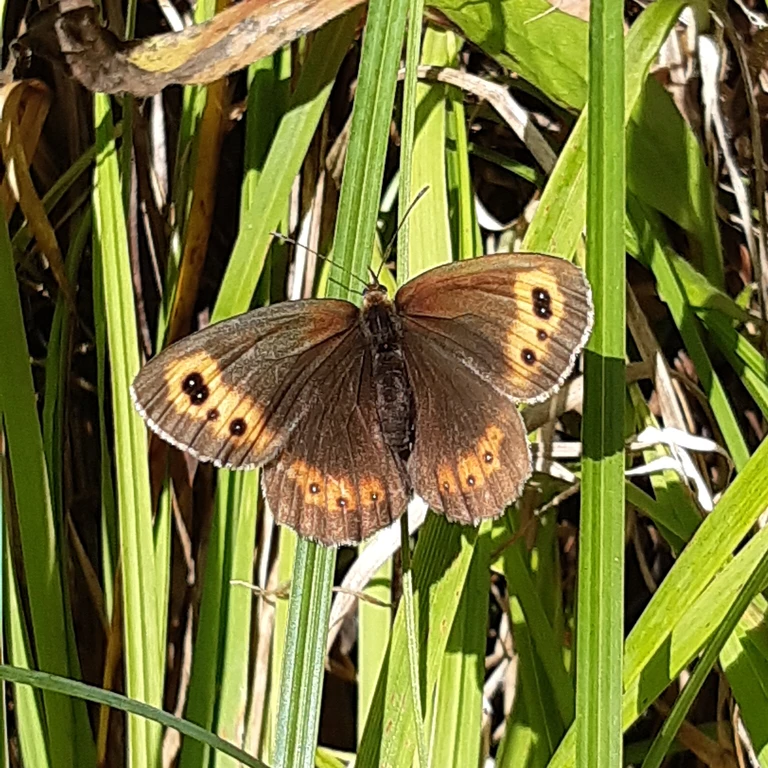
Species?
Erebia aethiops
